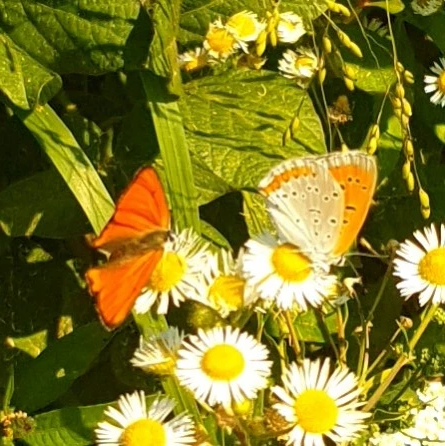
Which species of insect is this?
Lycaena dispar
